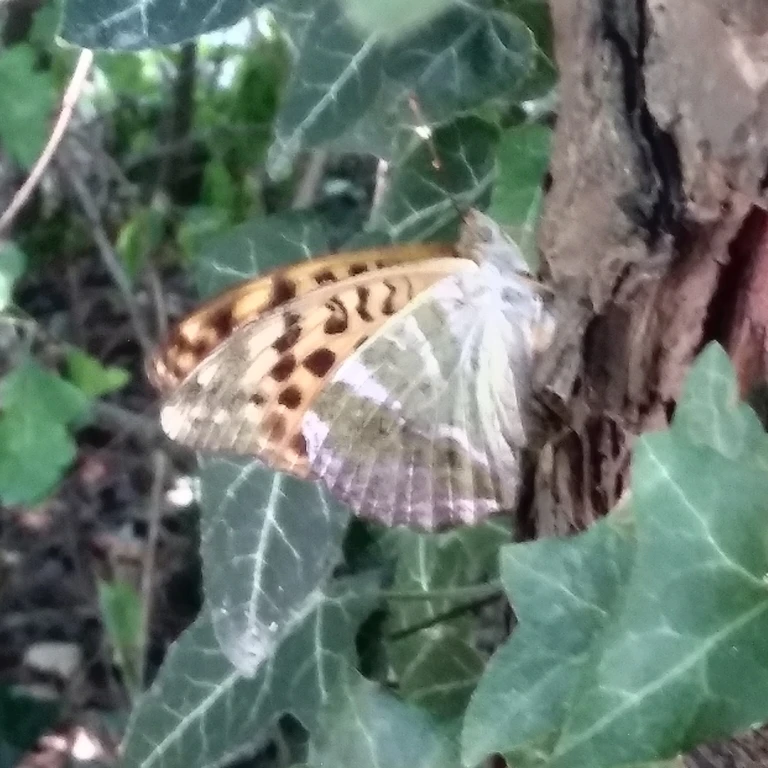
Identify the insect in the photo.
Argynnis paphia
